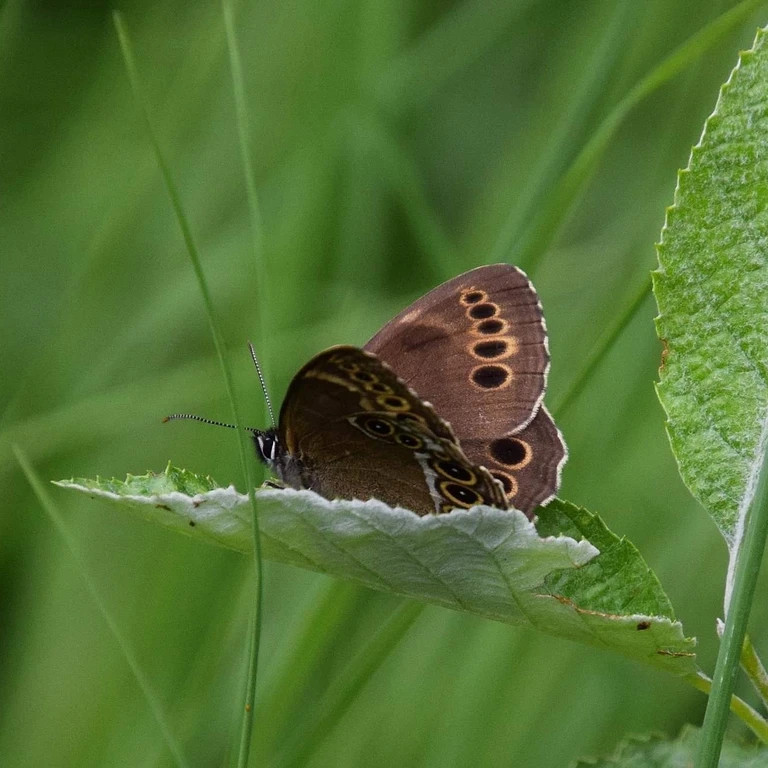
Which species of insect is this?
Lopinga achine (also Pararge achine)
